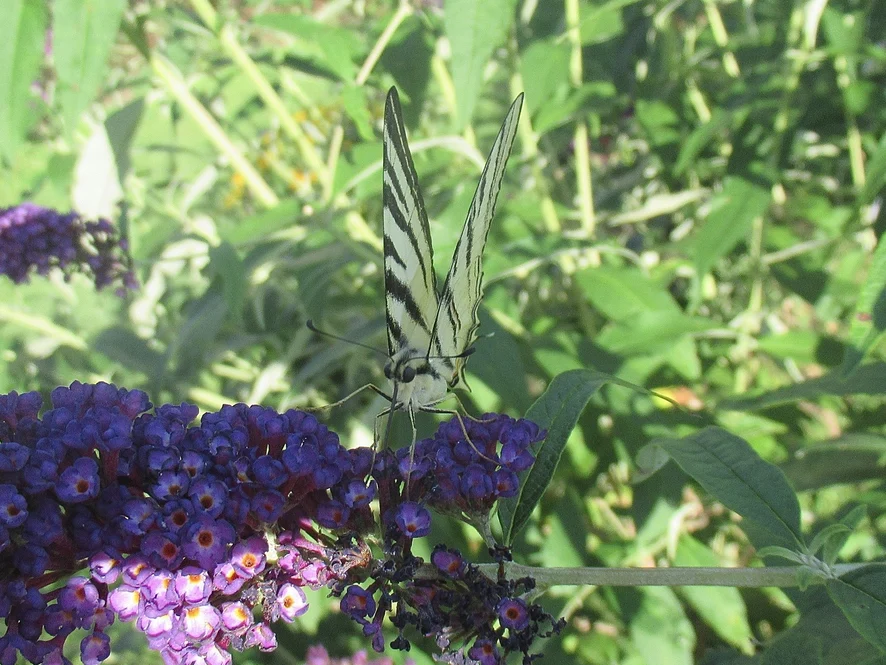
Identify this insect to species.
Iphiclides podalirius
